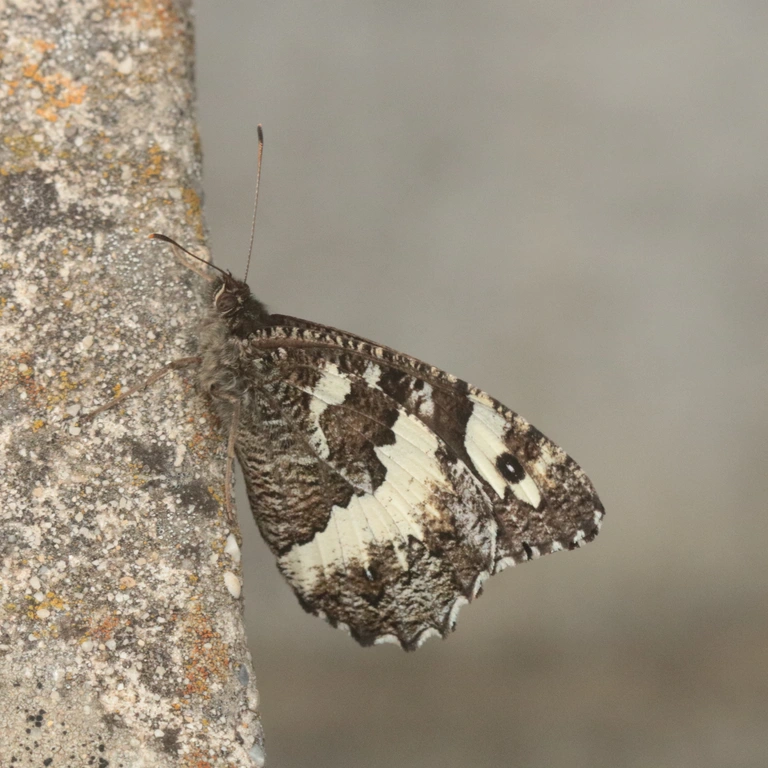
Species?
Brintesia circe
